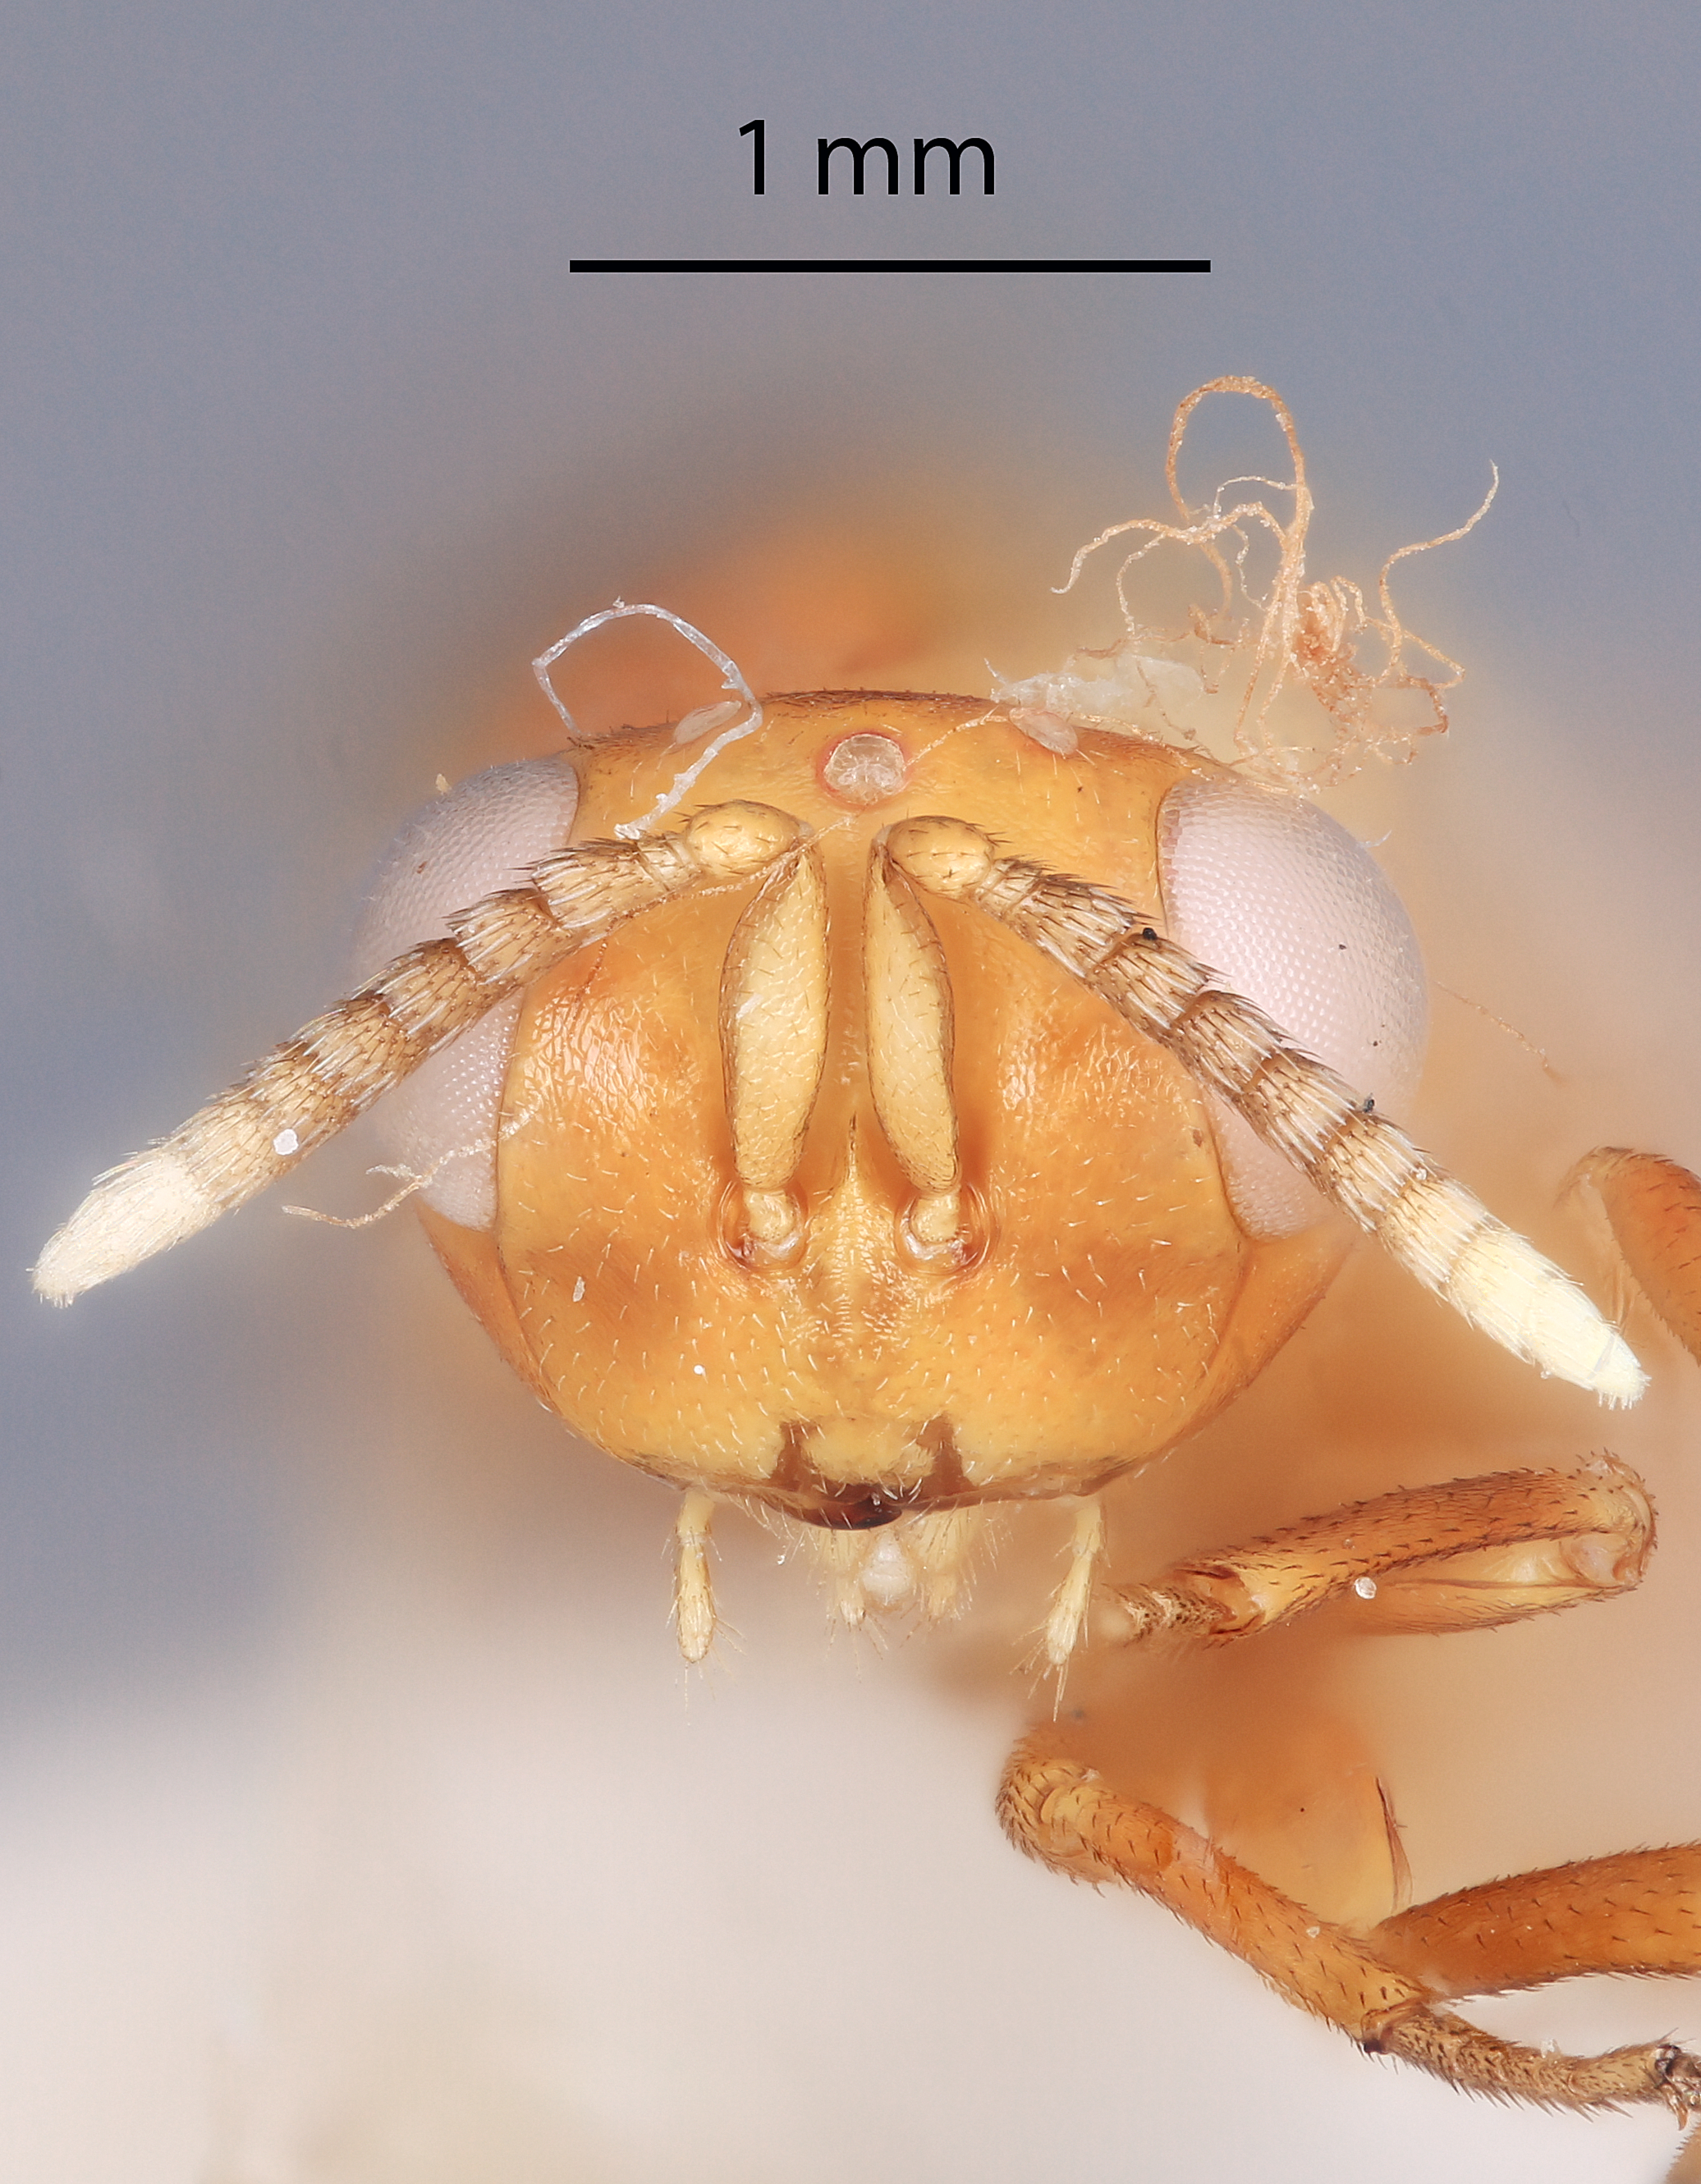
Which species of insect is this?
Tanaostigmodes tescus
